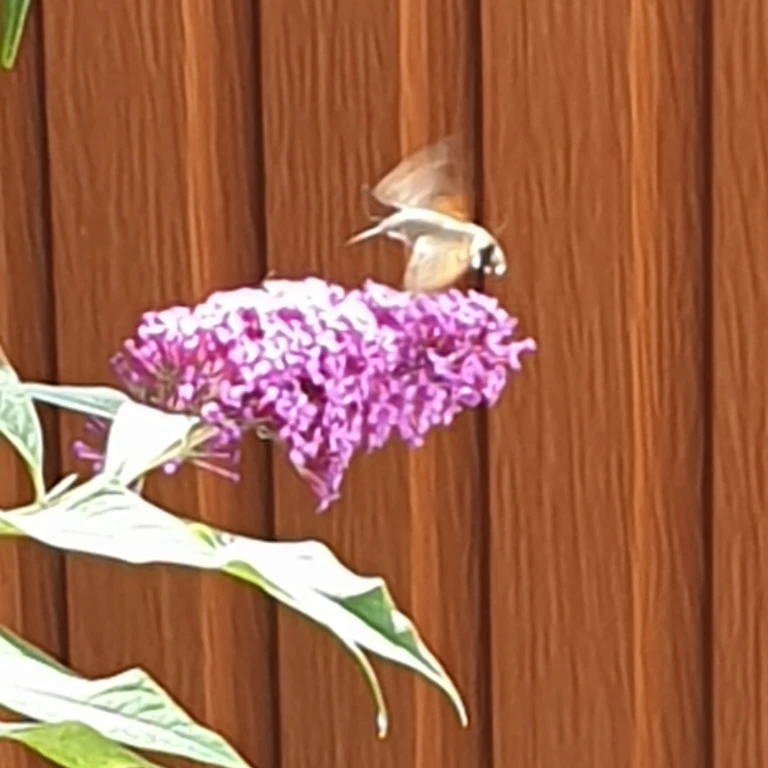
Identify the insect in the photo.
Macroglossum stellatarum
